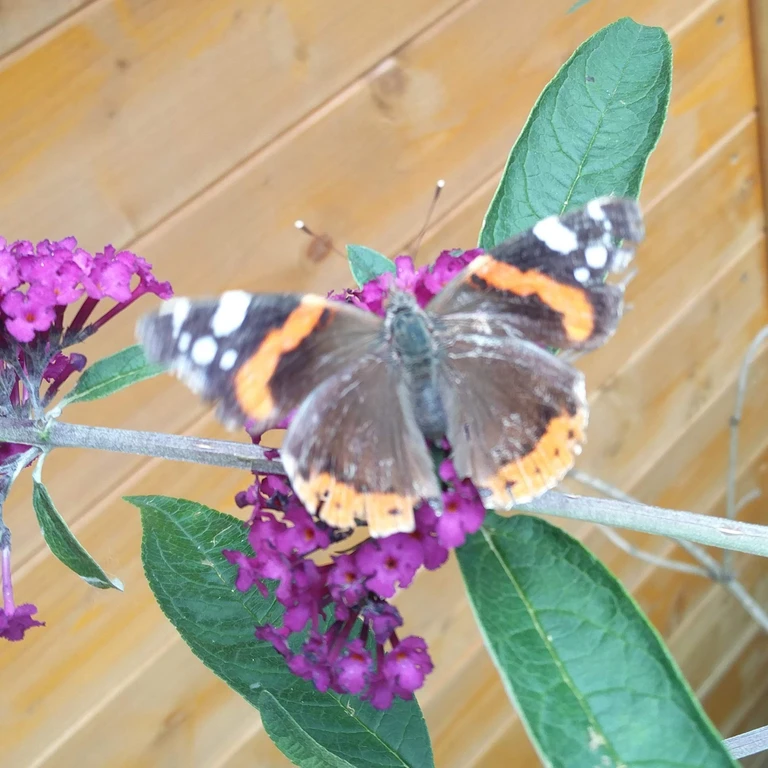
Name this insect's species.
Vanessa atalanta
